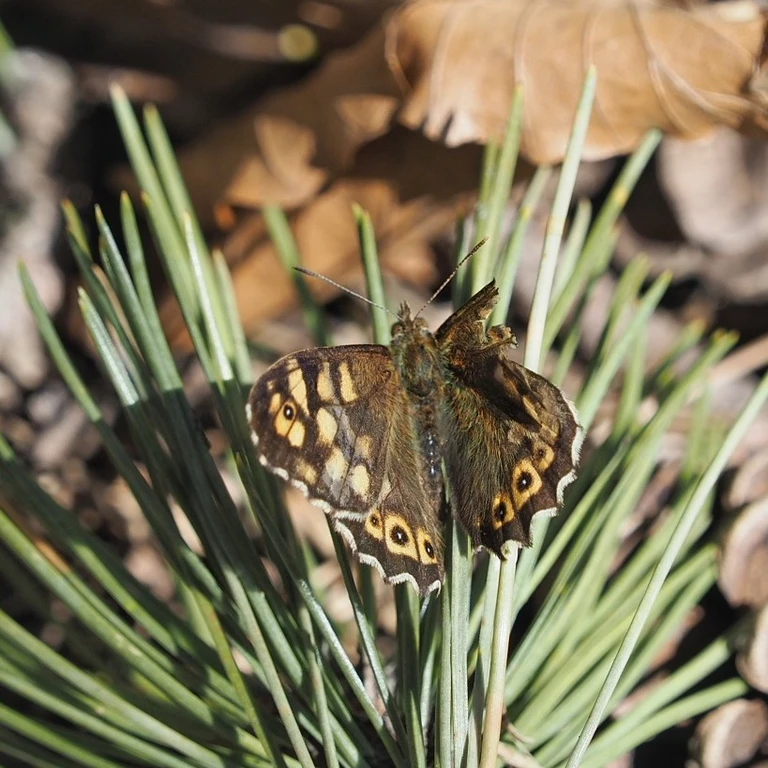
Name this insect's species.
Pararge aegeria
